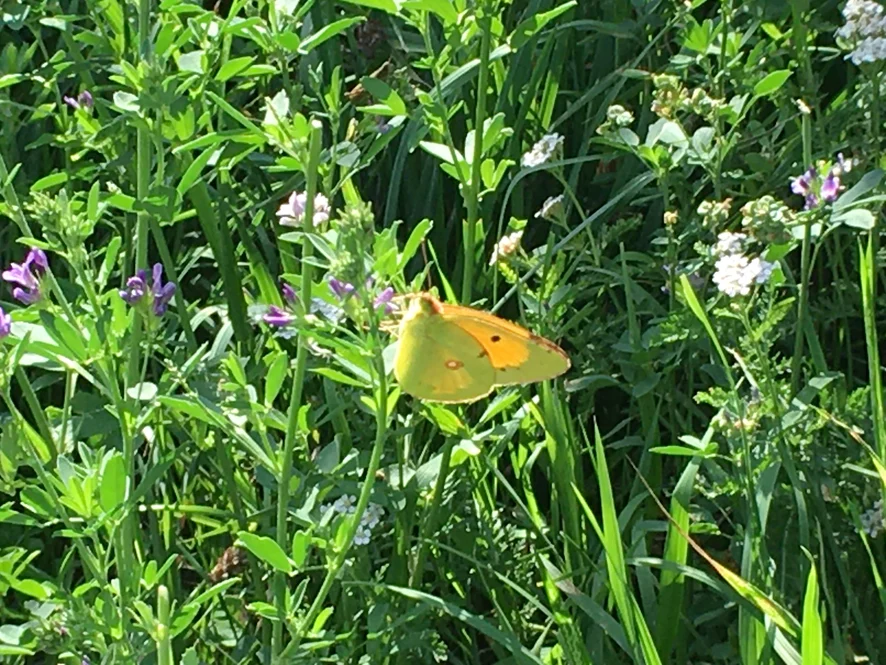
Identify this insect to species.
Colias croceus
